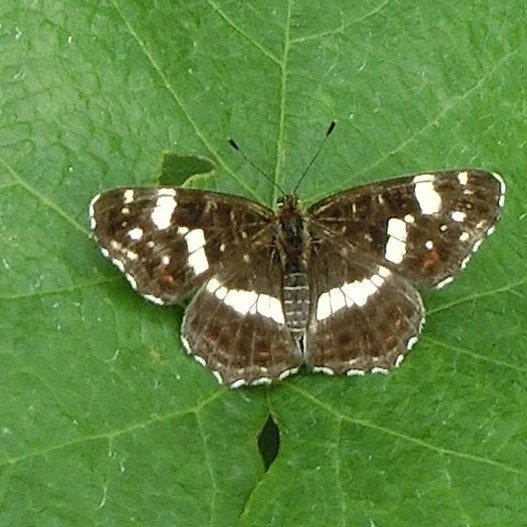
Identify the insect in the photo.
Araschnia levana
